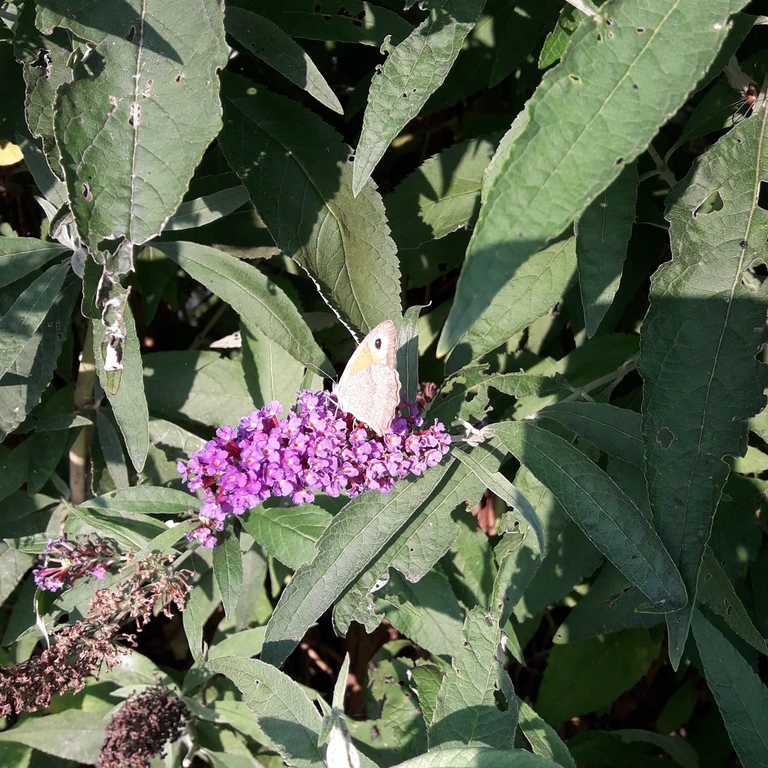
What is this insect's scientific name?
Maniola jurtina
